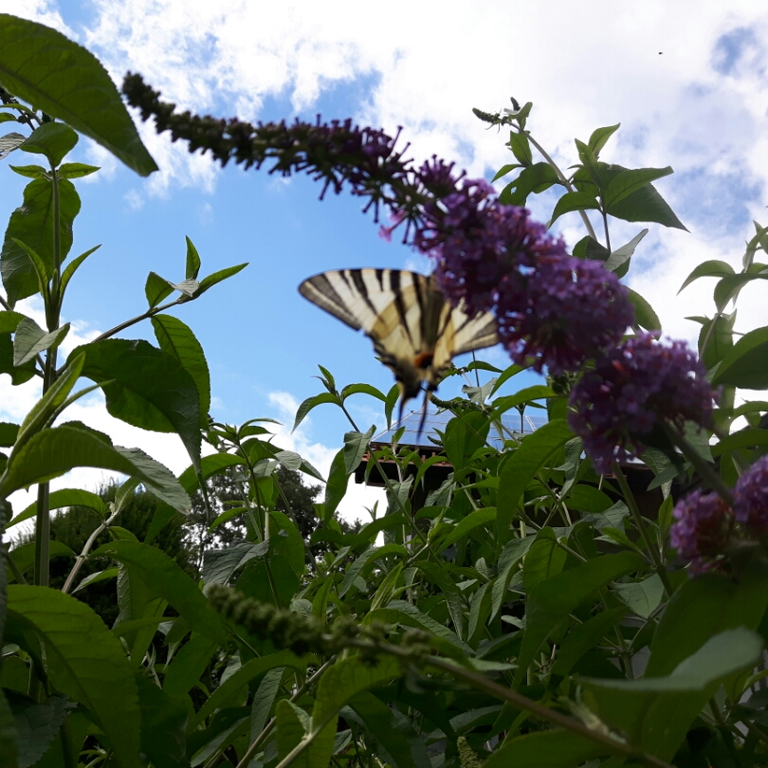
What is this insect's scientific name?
Iphiclides podalirius
